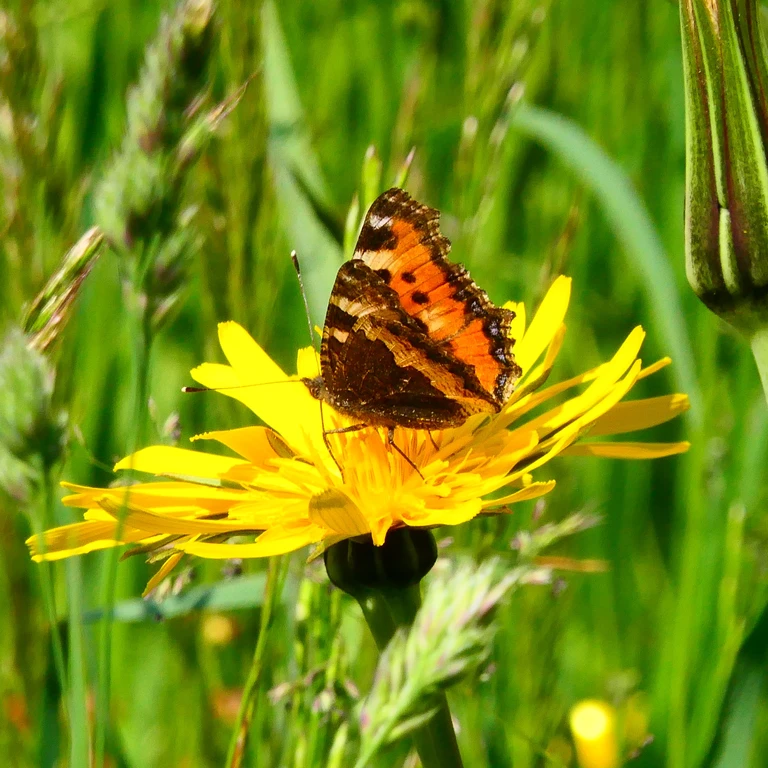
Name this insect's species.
Aglais urticae
